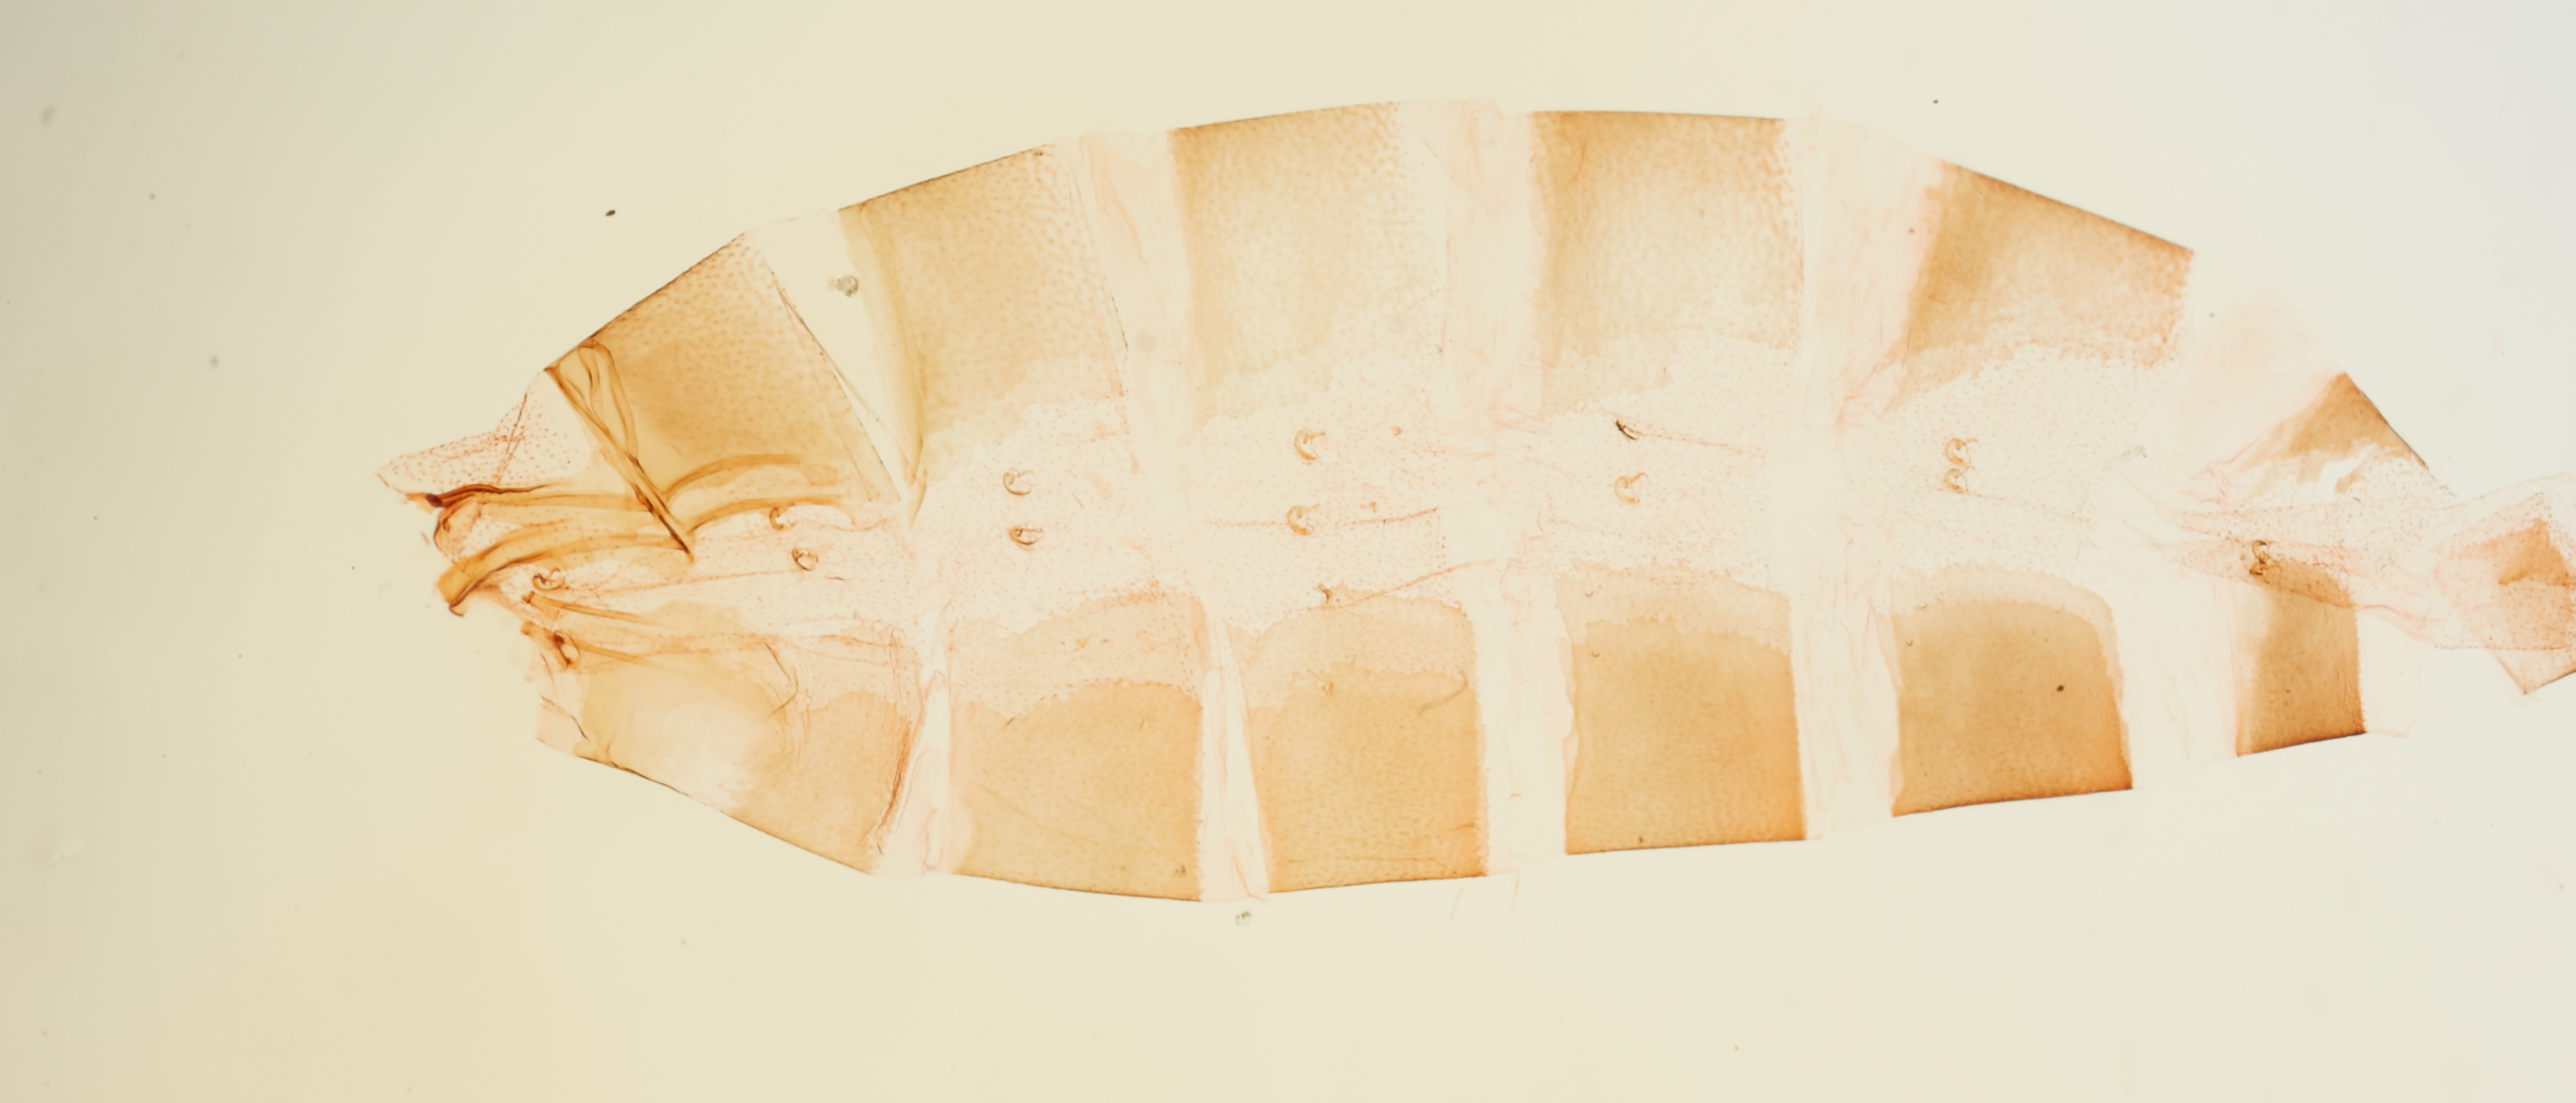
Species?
Ethmia nadia
